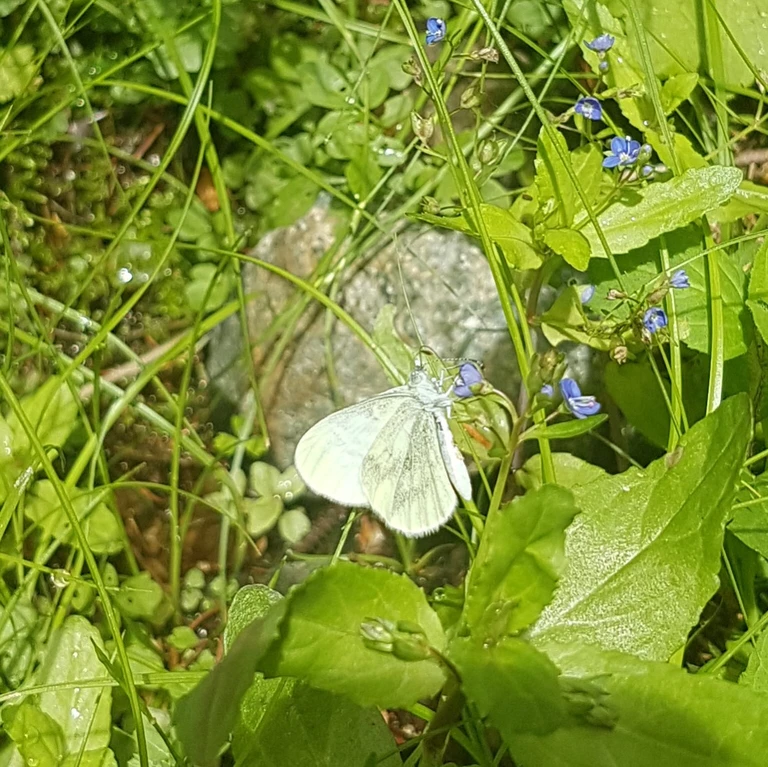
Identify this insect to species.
Leptidea sinapis/juvernica
